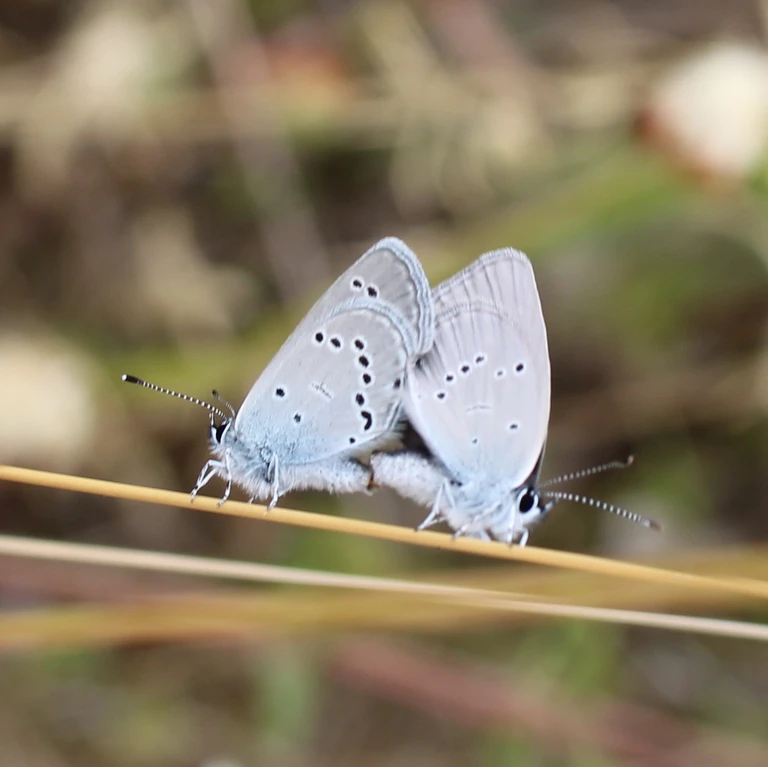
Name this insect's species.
Cupido minimus
